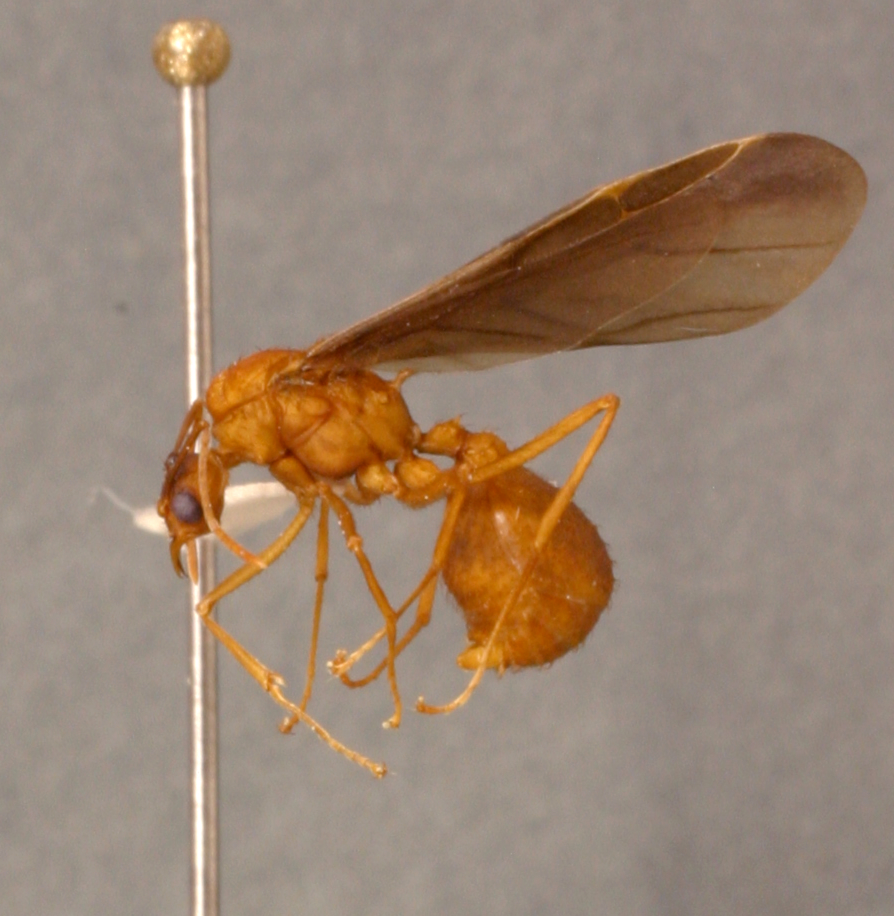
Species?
Acromyrmex insinuator
